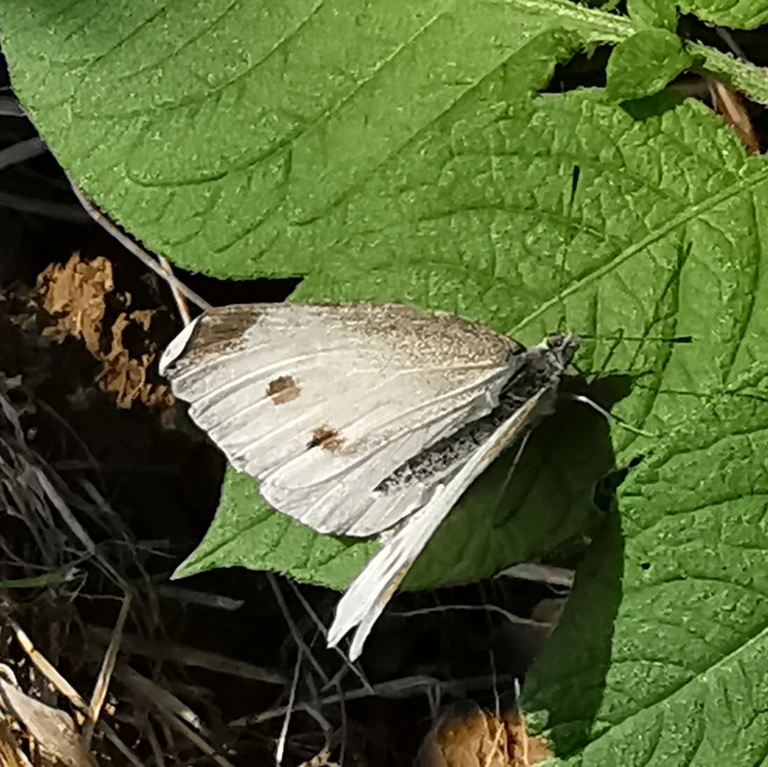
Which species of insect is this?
Pieris rapae
